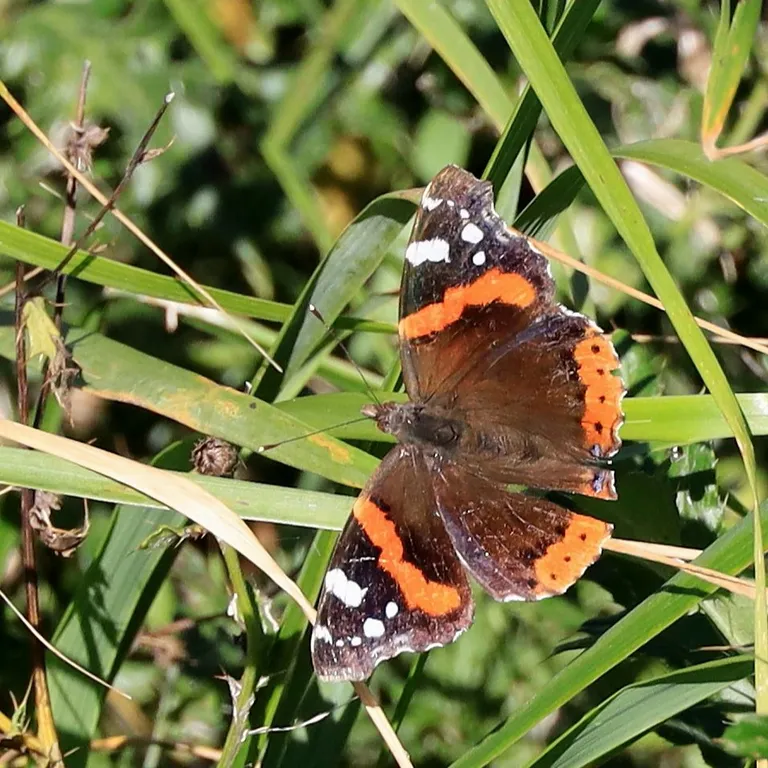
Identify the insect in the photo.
Vanessa atalanta
